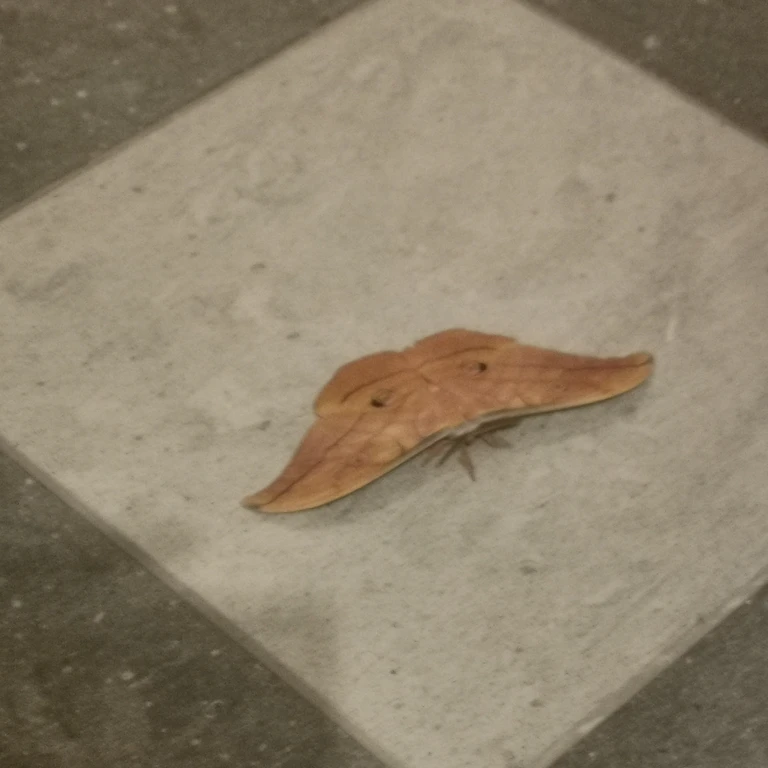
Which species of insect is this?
Antheraea yamamai
